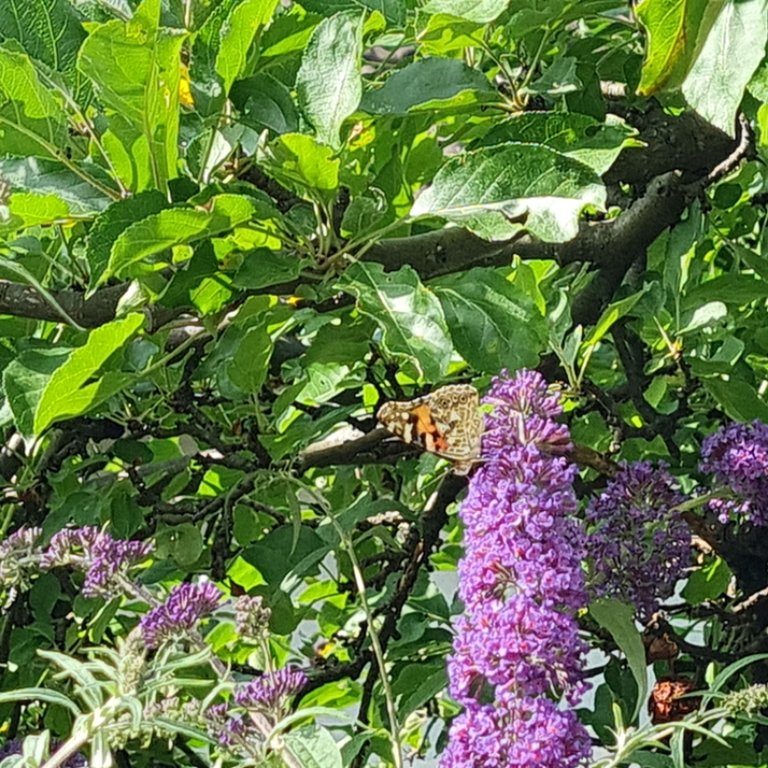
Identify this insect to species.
Vanessa cardui
